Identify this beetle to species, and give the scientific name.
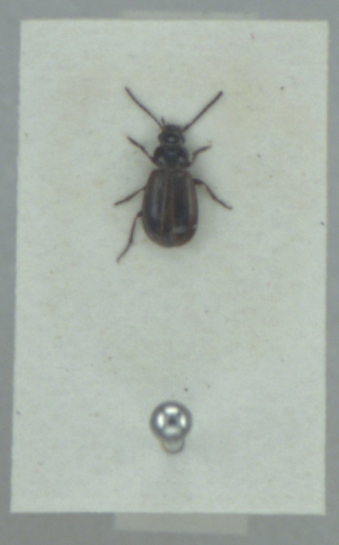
Dicheirotrichus cognatus
